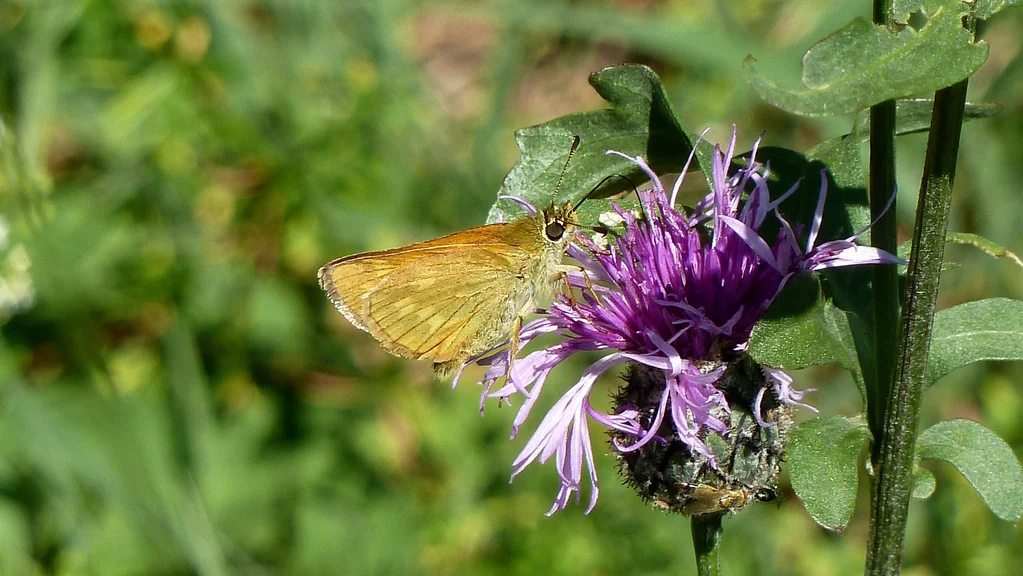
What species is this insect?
Ochlodes sylvanus (also Ochlodes venata)
